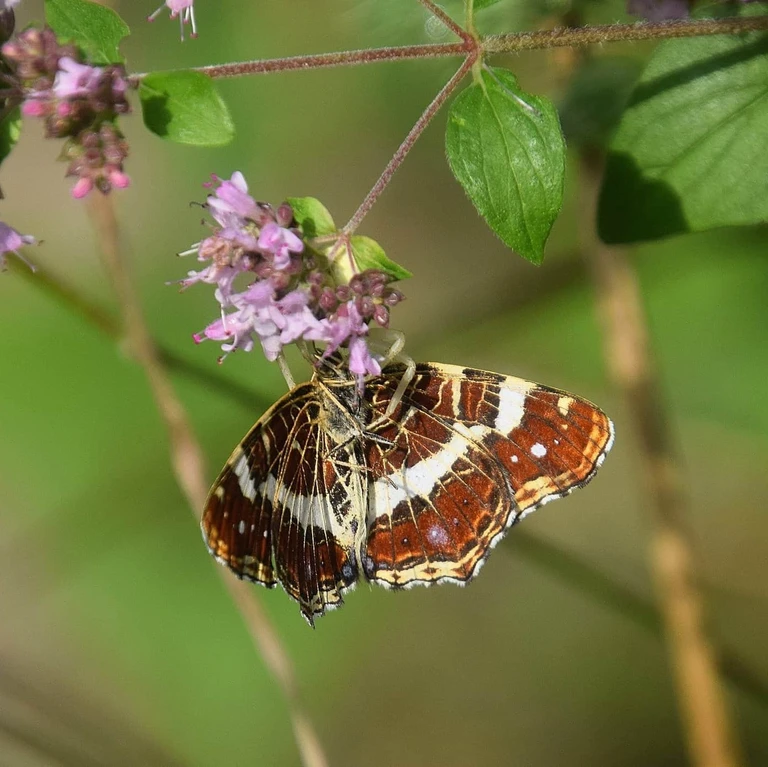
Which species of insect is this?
Araschnia levana
